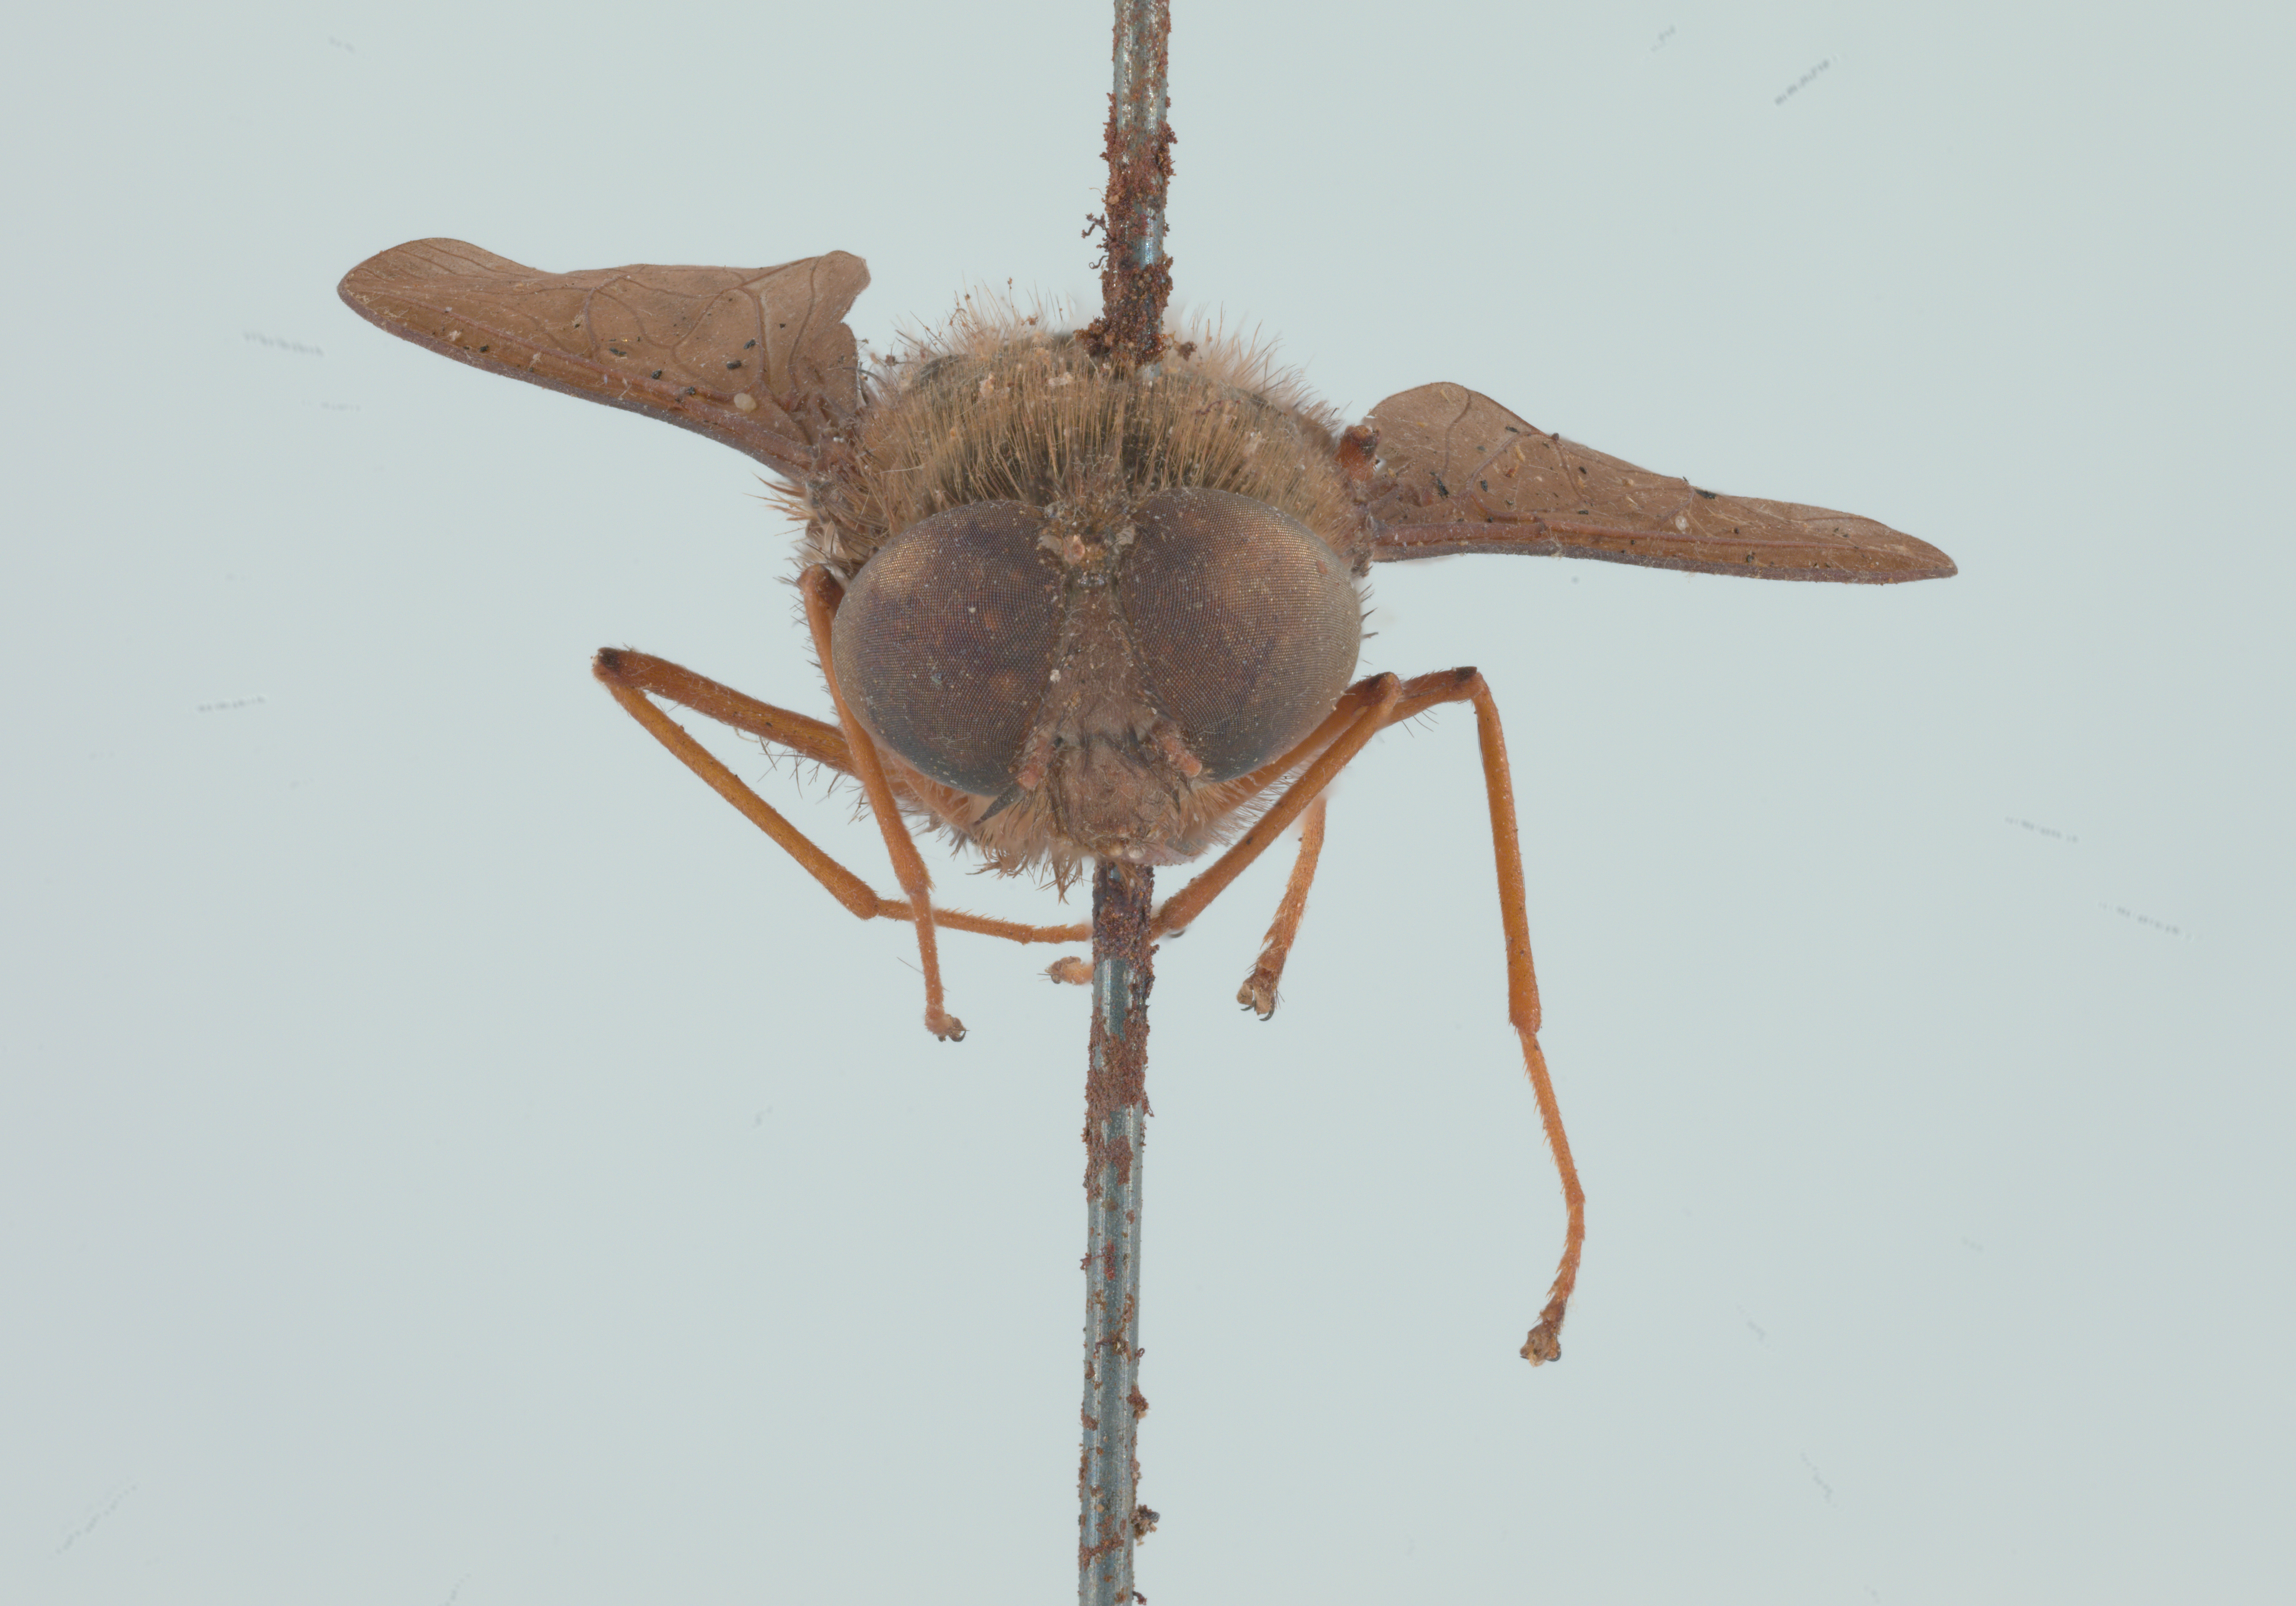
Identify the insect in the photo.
Prosoeca fusca
